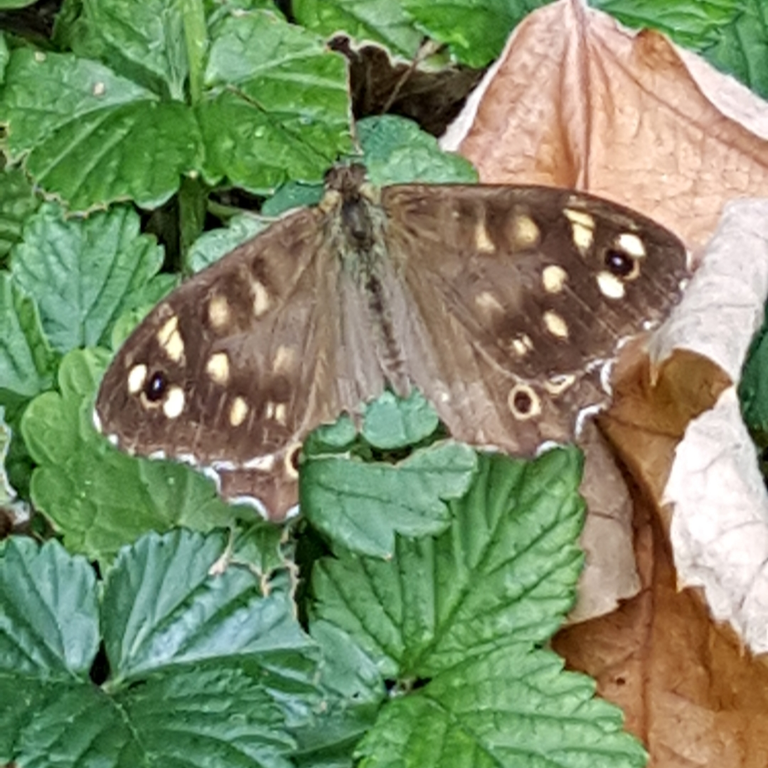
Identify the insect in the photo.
Pararge aegeria
